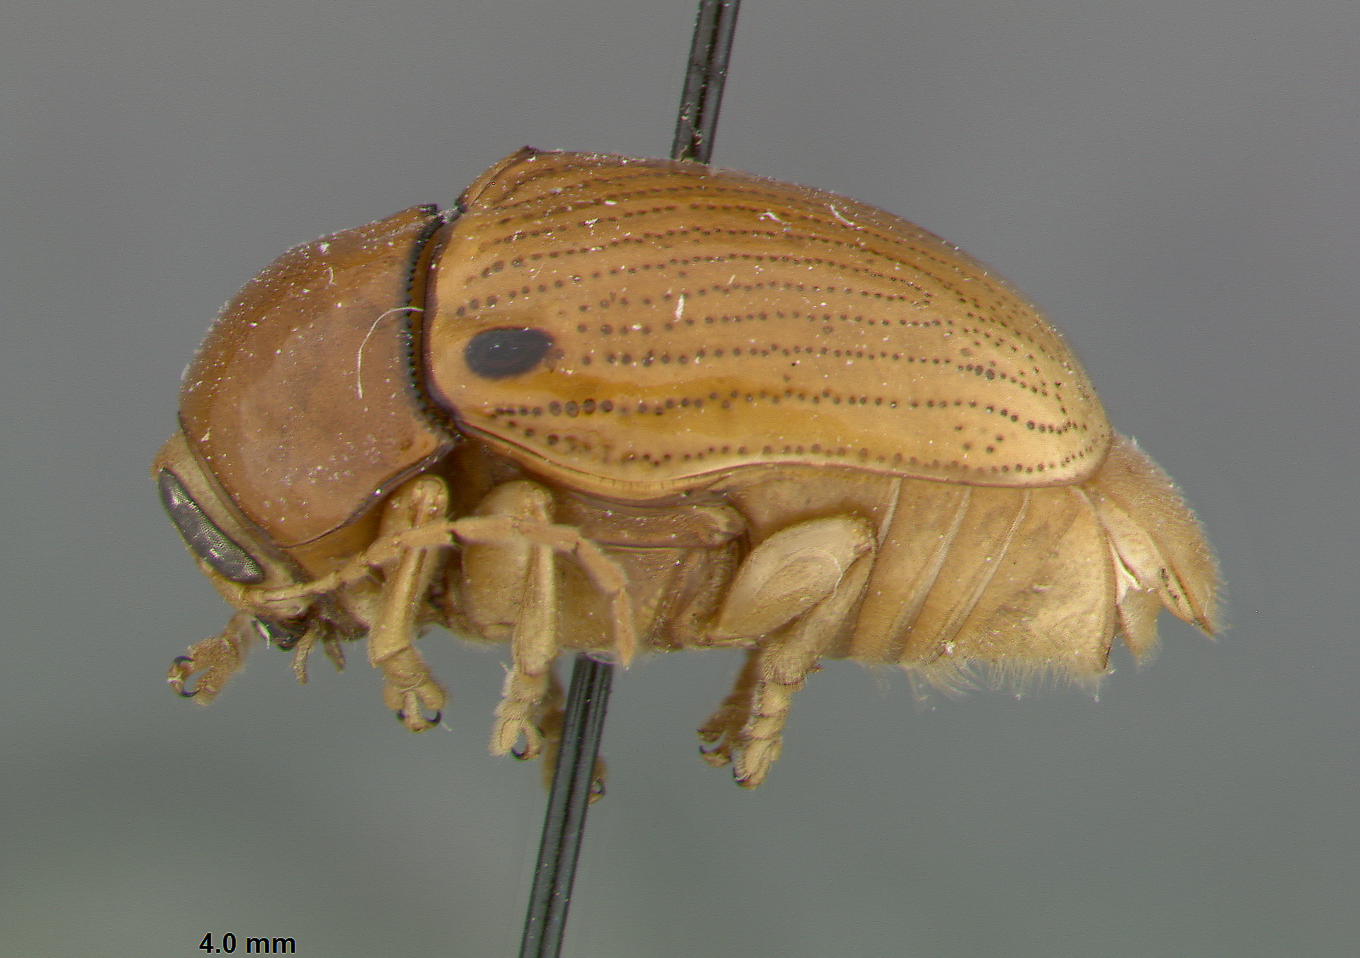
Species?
Cryptocephalus samuelsoni
